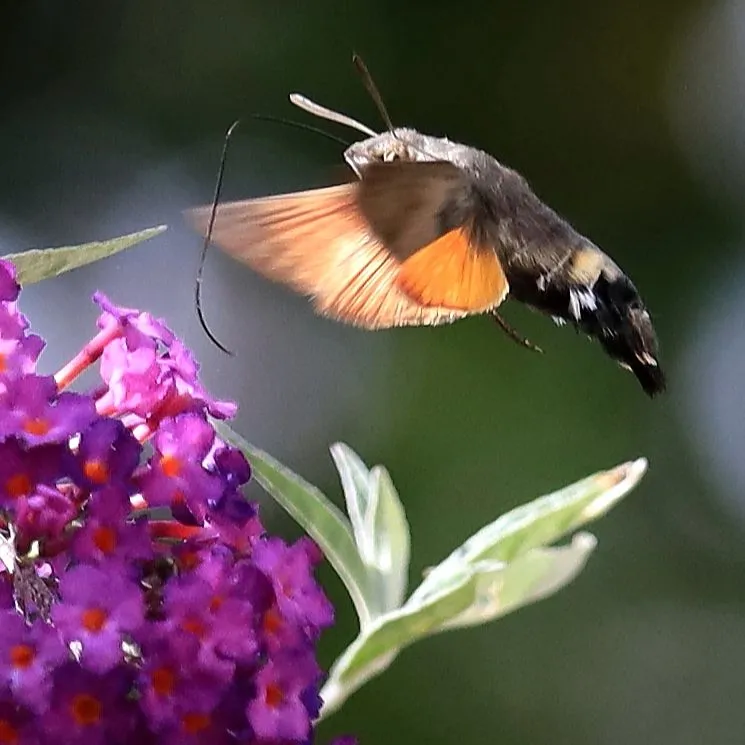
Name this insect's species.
Macroglossum stellatarum
